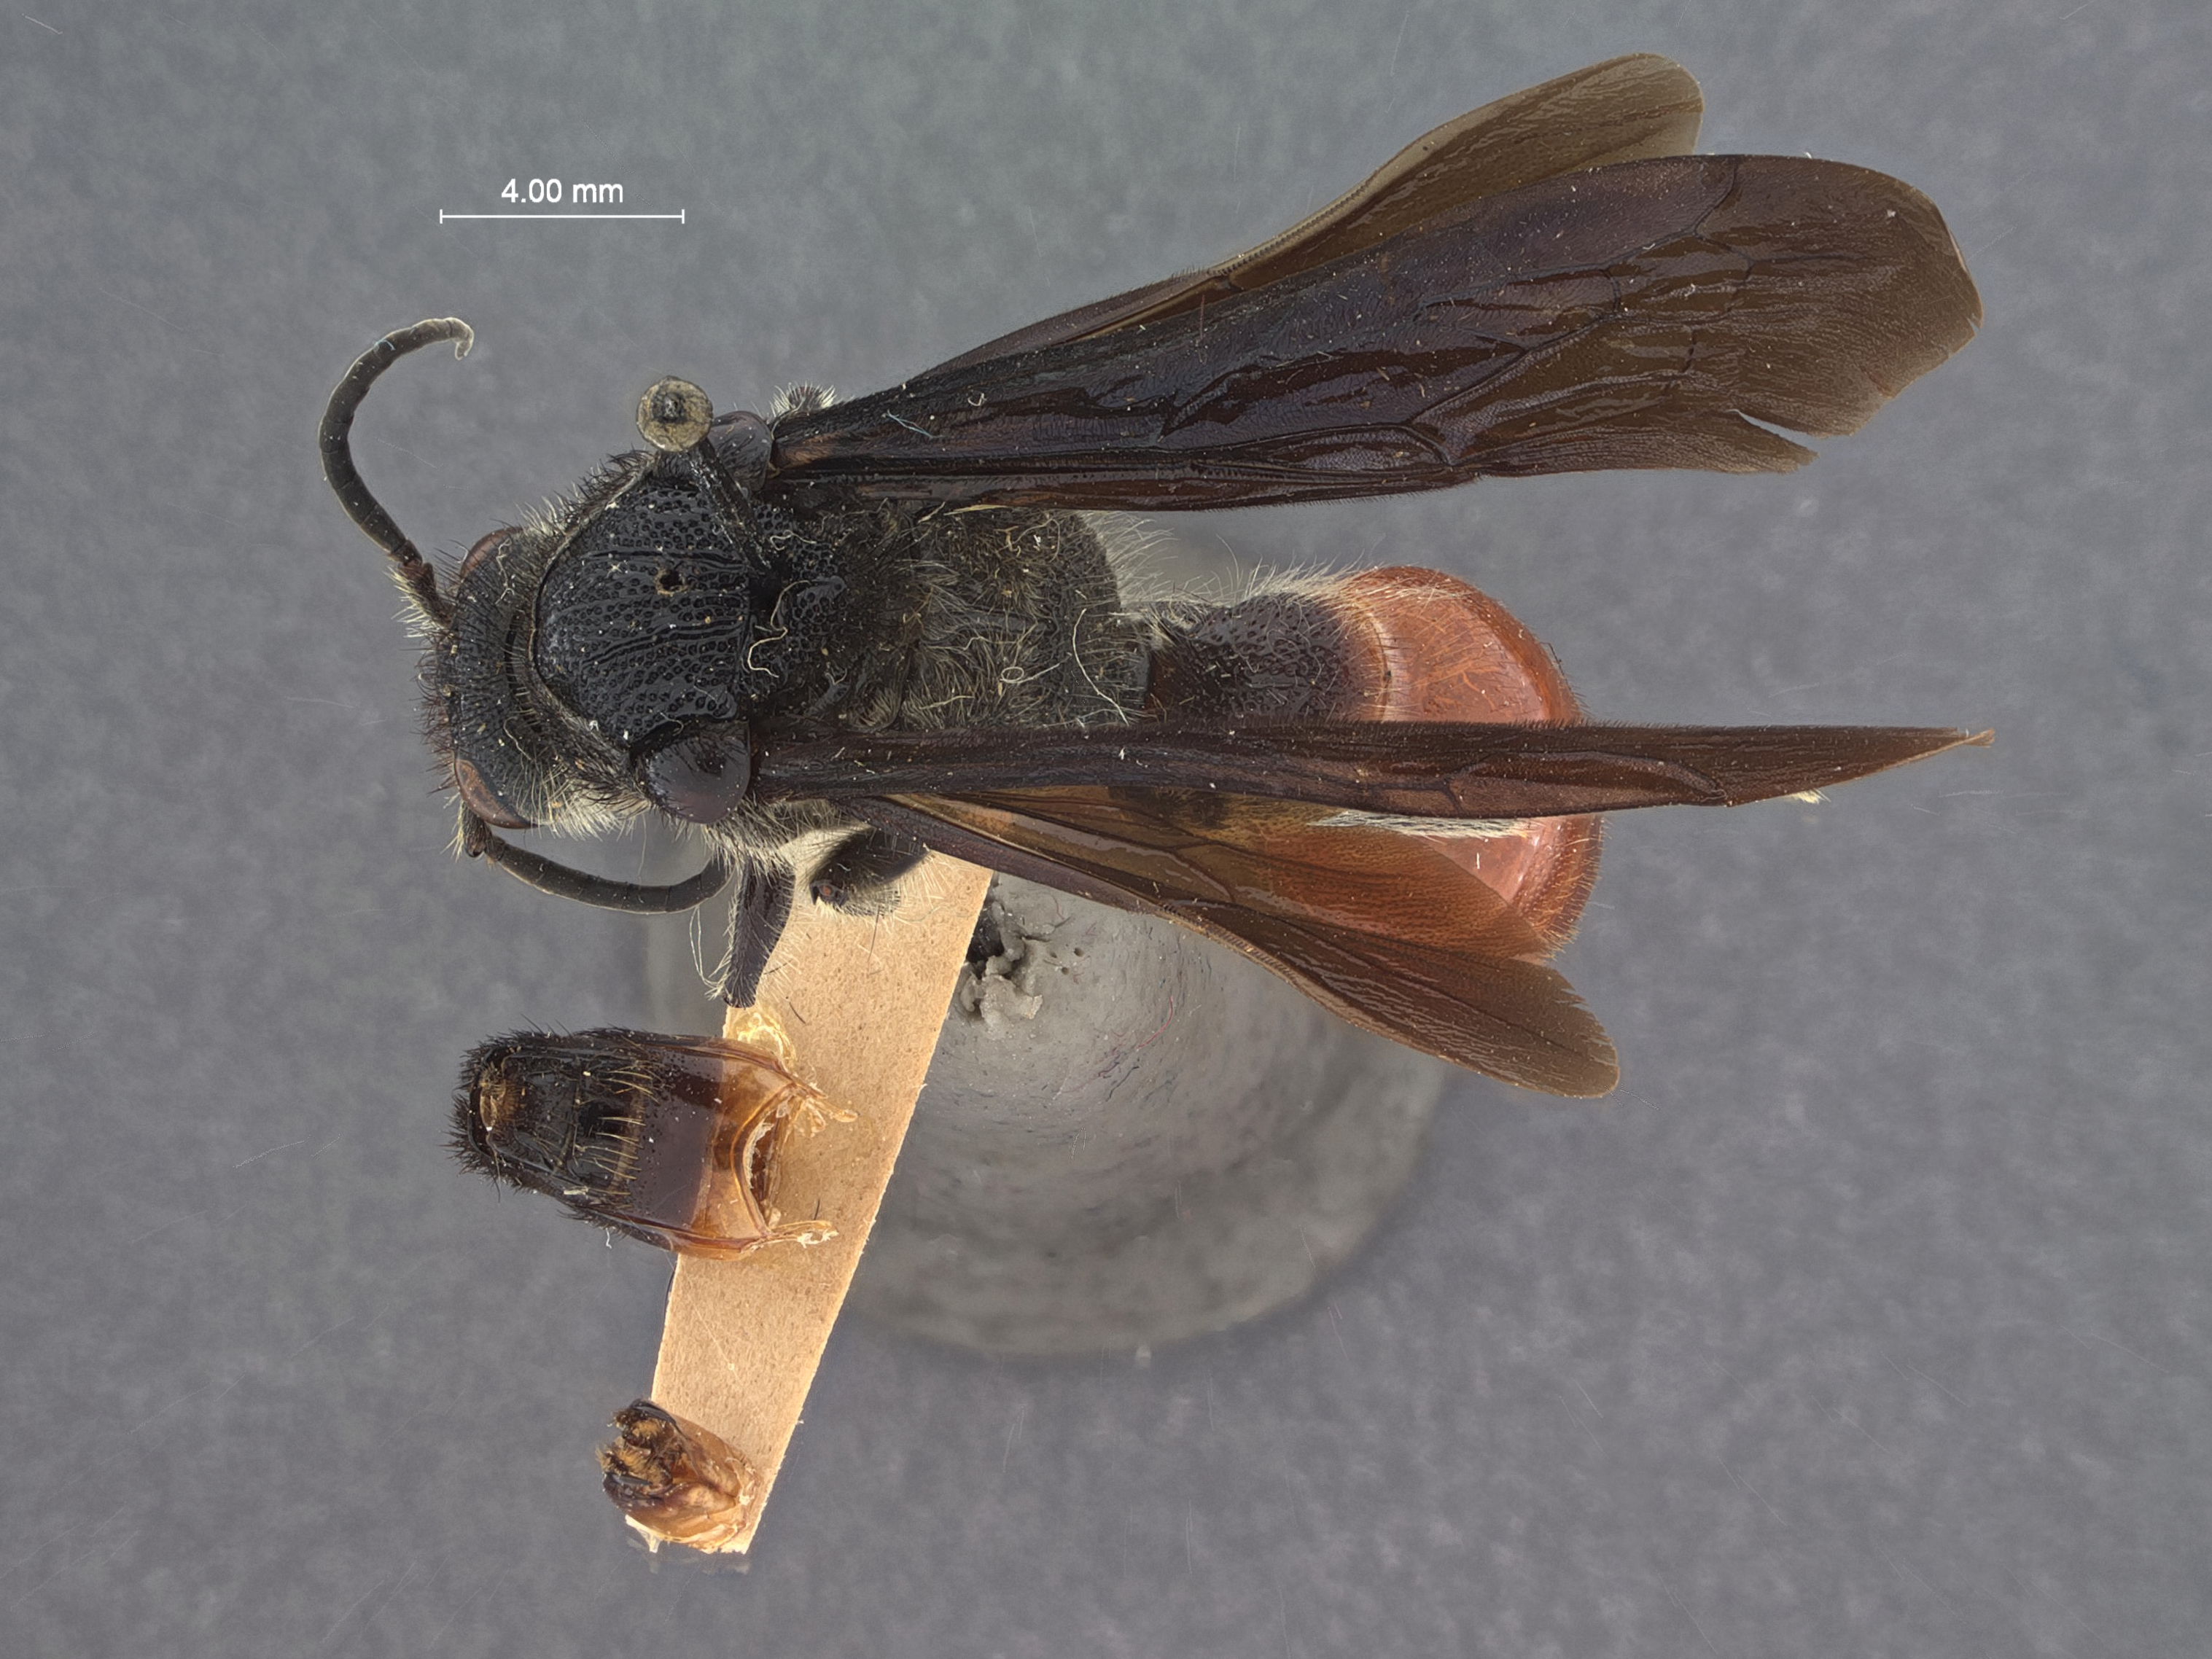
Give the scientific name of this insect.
Trogaspidia bicolor
